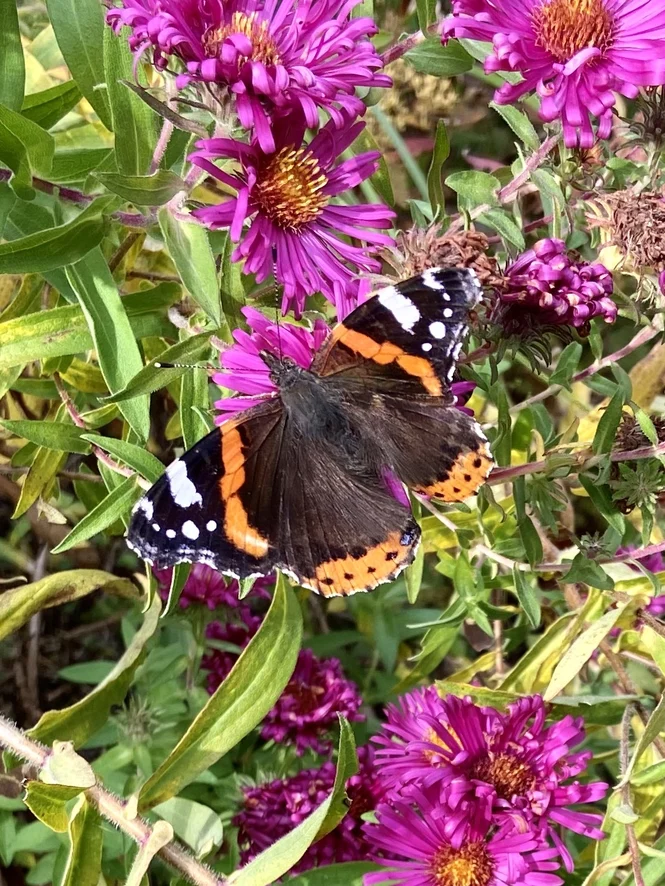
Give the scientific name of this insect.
Vanessa atalanta
